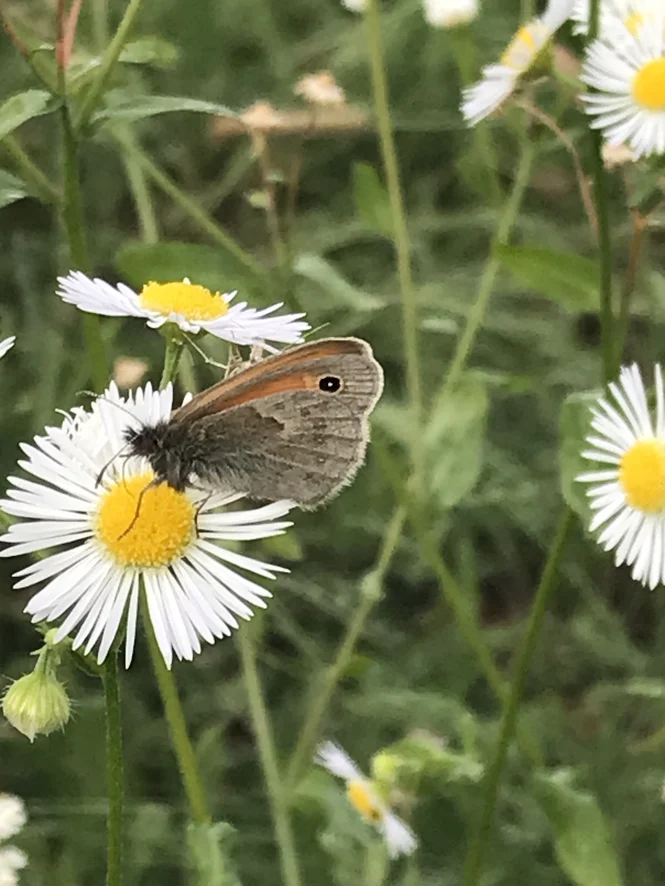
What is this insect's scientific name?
Coenonympha pamphilus
